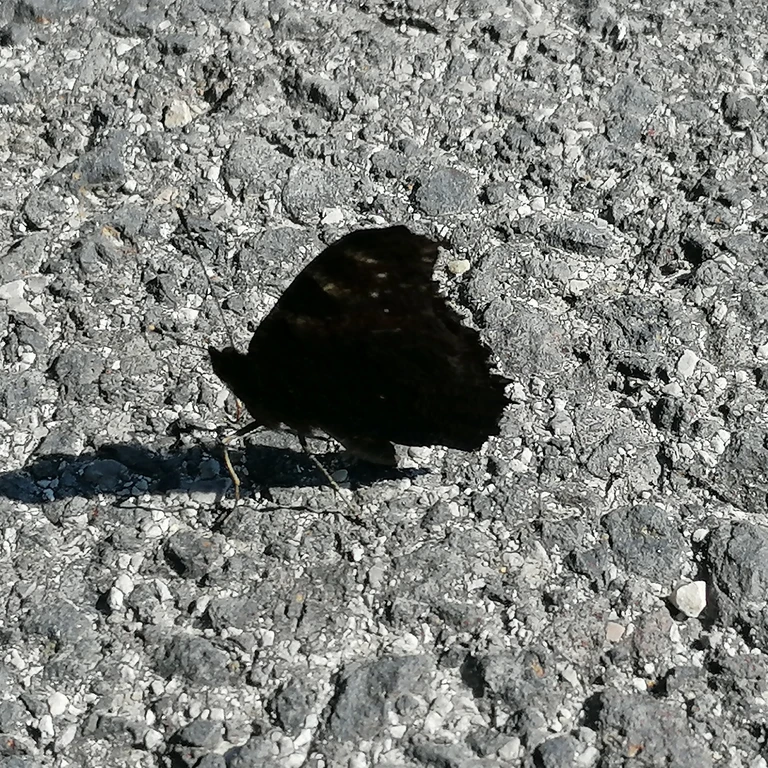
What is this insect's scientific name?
Aglais io
